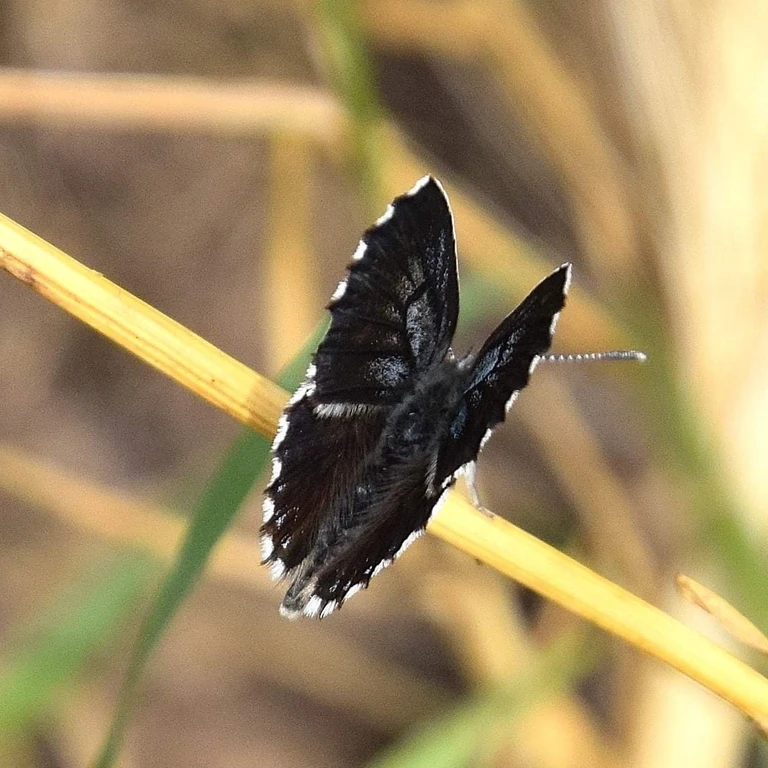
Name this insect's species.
Scolitantides orion
